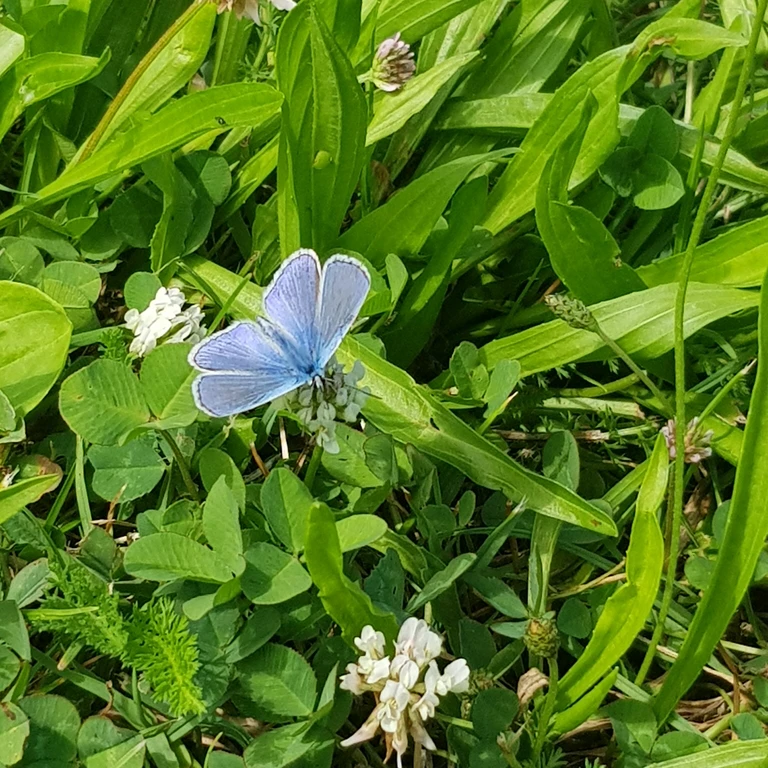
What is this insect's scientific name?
Polyommatus icarus
